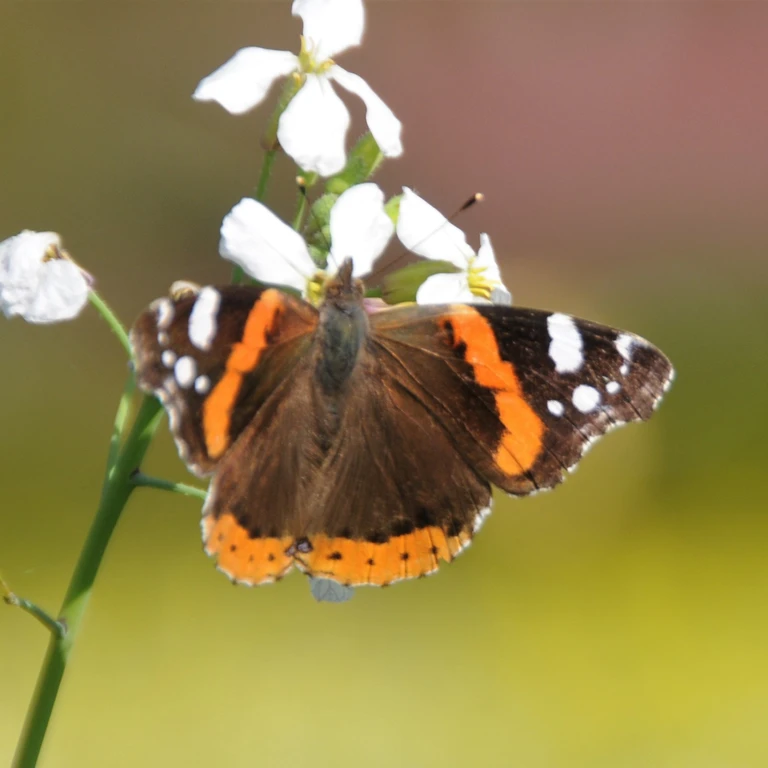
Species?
Vanessa atalanta
